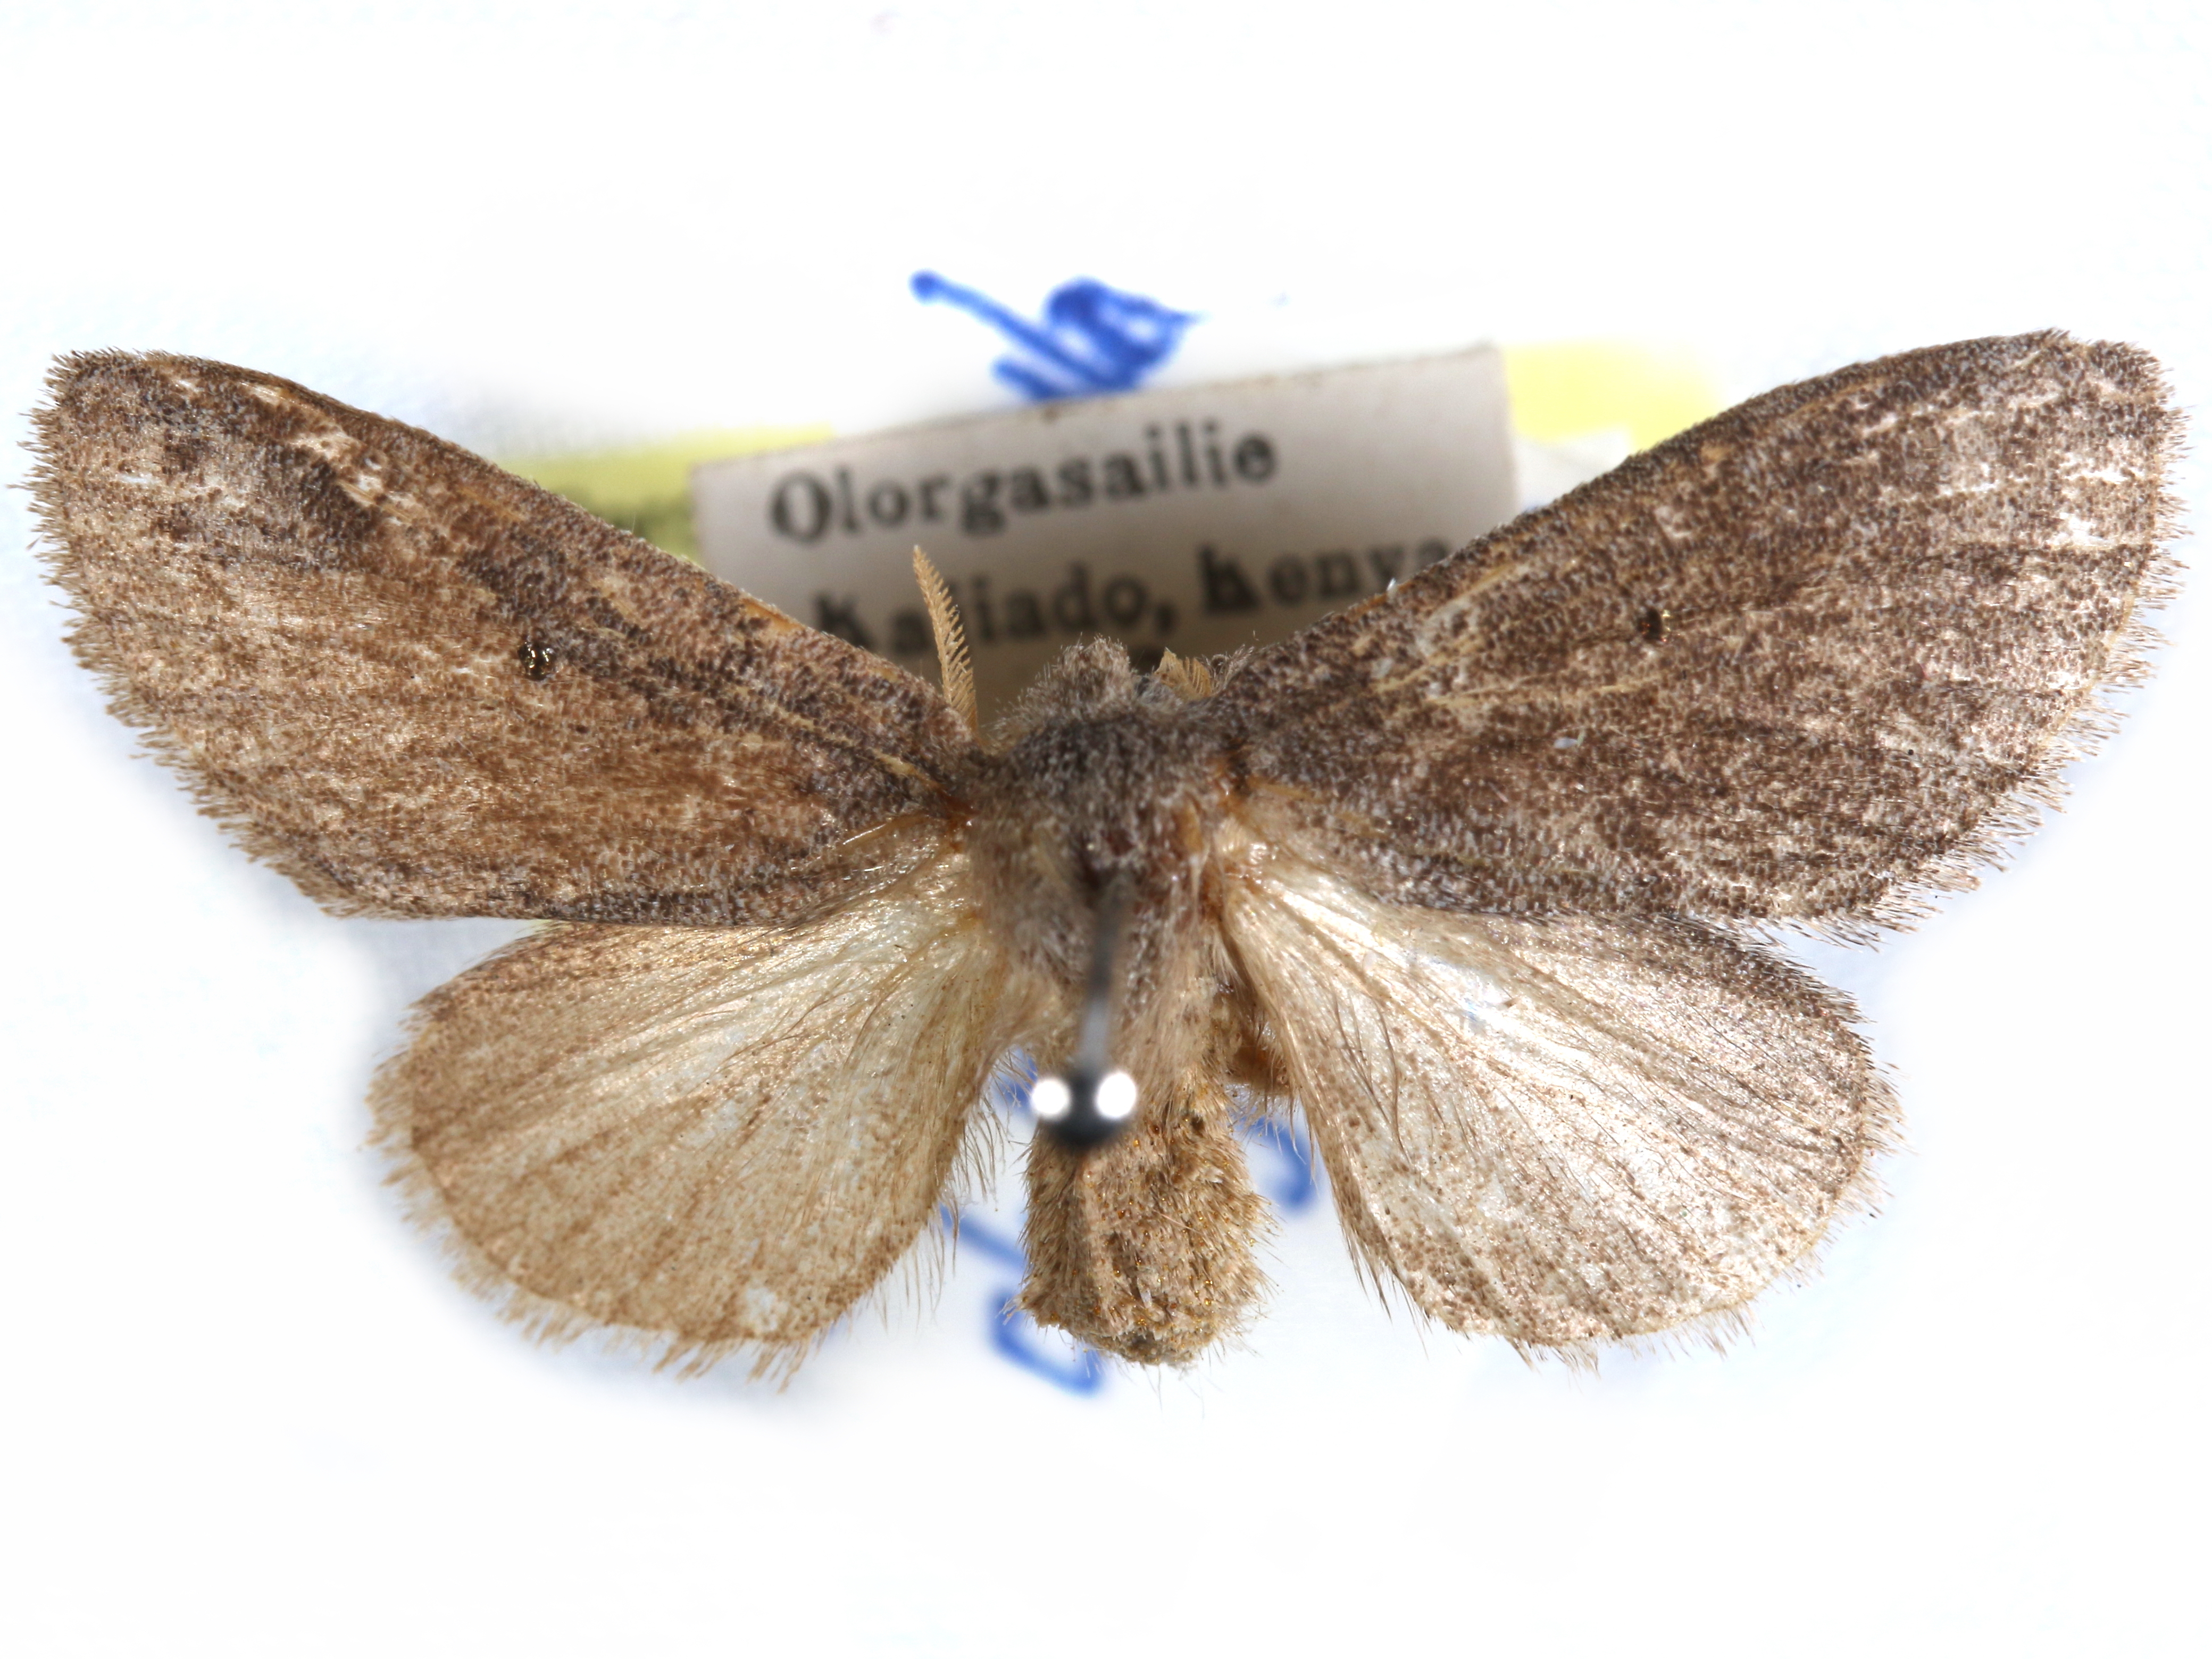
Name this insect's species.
Dasychirinula chrysogramma
